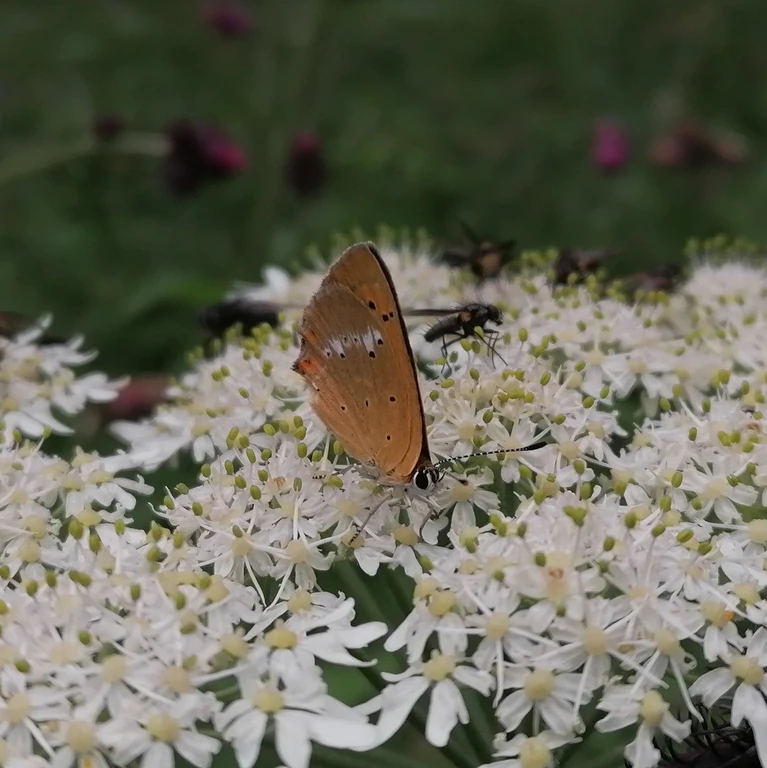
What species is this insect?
Lycaena virgaureae
